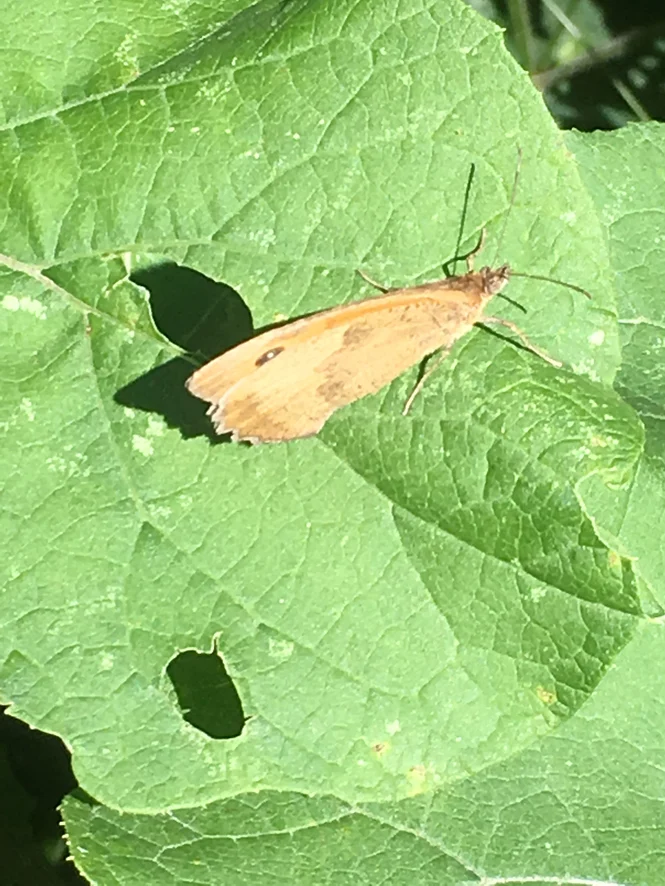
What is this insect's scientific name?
Maniola jurtina
